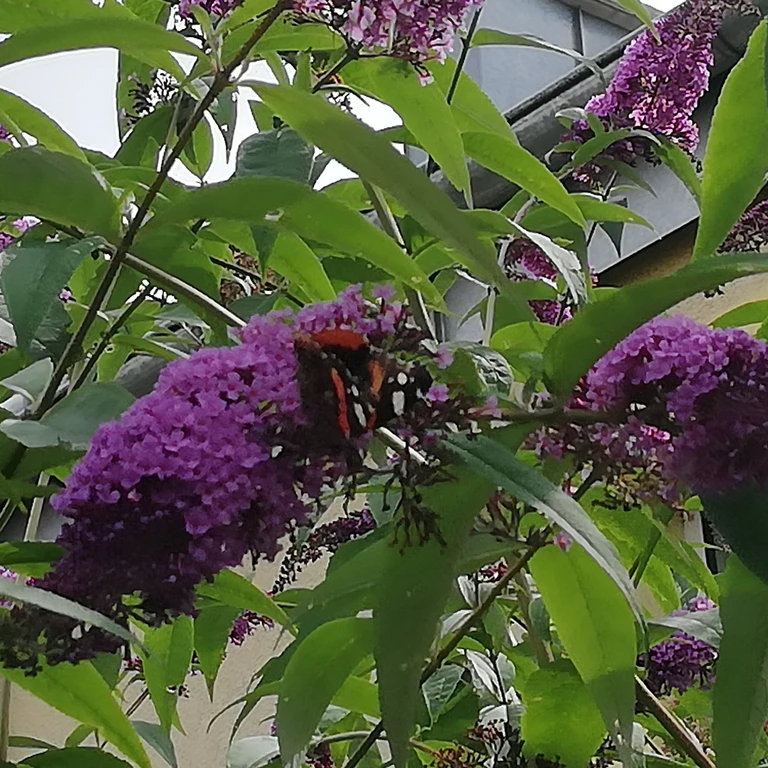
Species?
Vanessa atalanta
